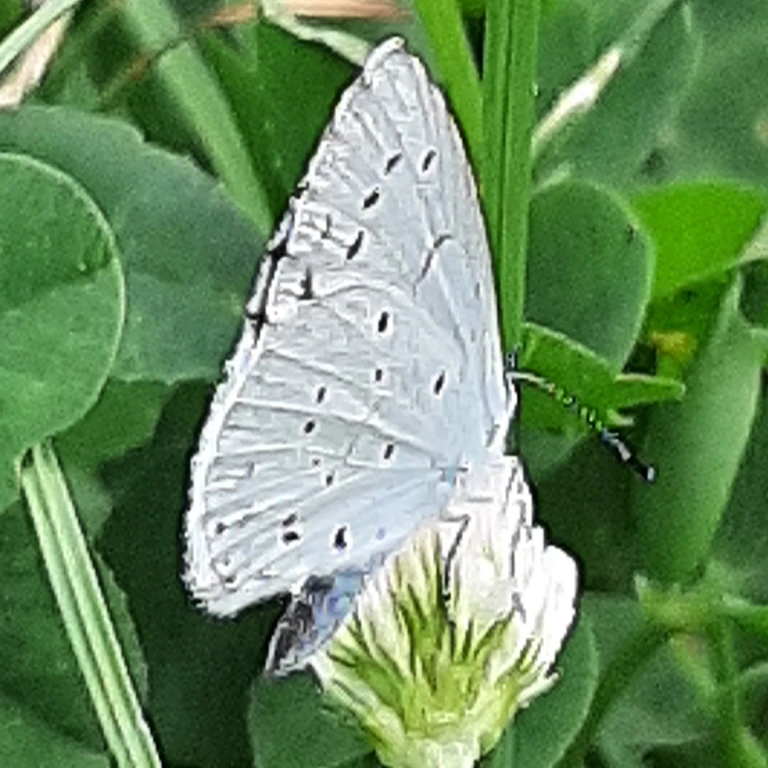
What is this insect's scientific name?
Celastrina argiolus
